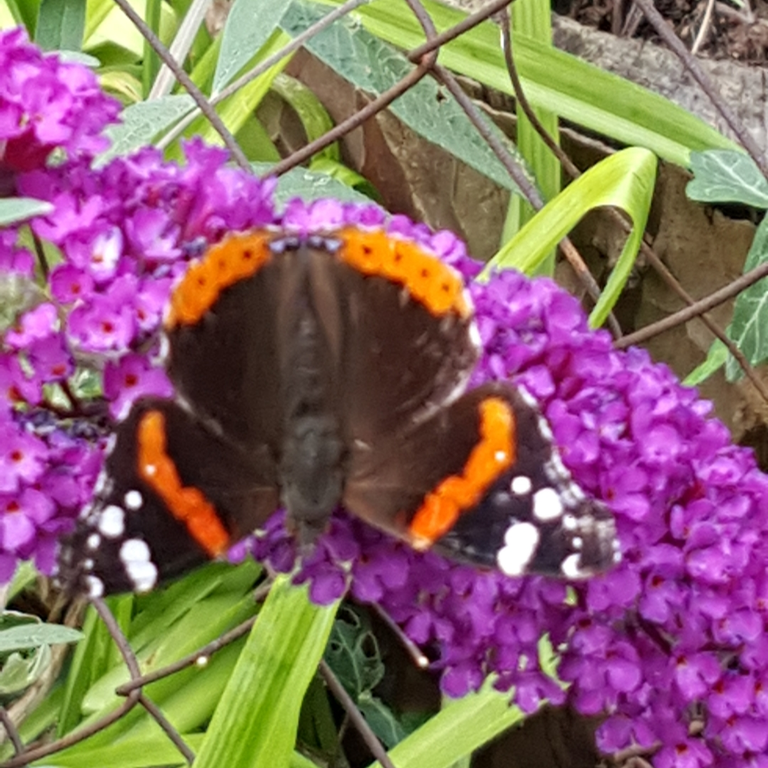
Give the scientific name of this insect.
Vanessa atalanta
